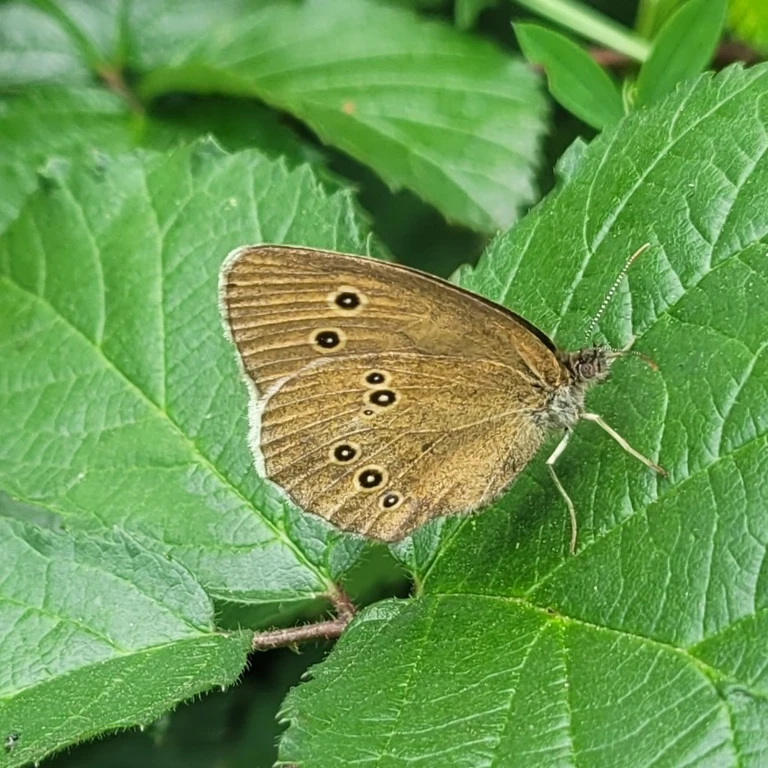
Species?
Aphantopus hyperantus
